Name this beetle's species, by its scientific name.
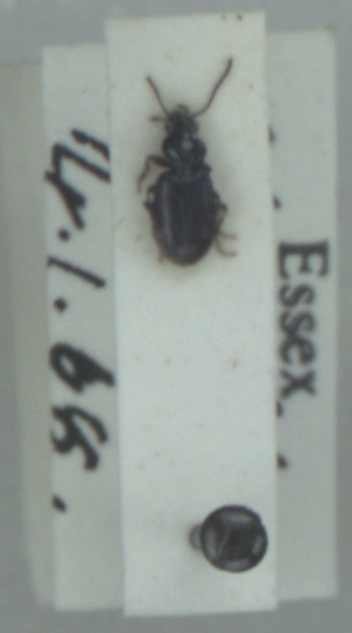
Bembidion lunulatum
